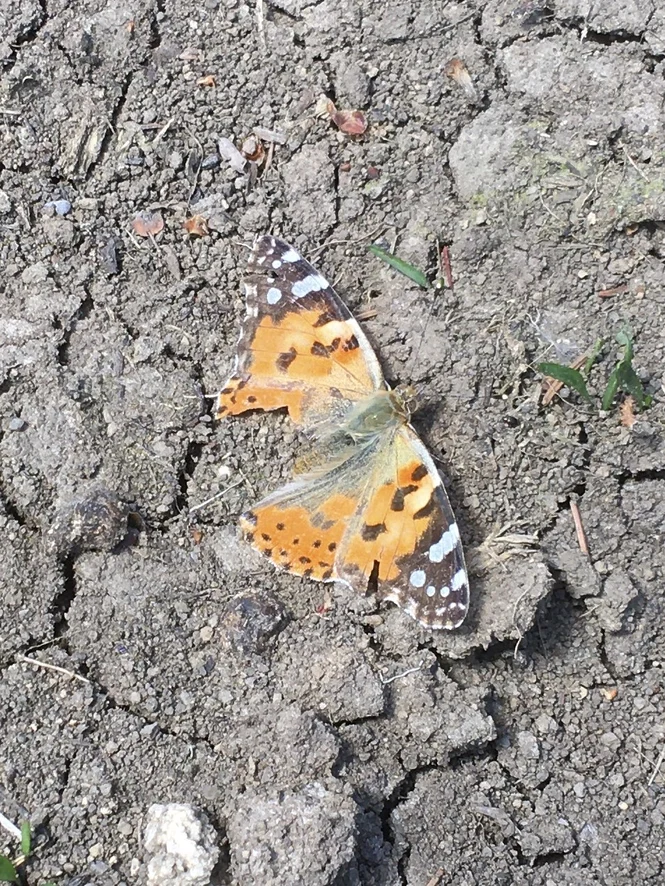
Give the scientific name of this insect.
Vanessa cardui
